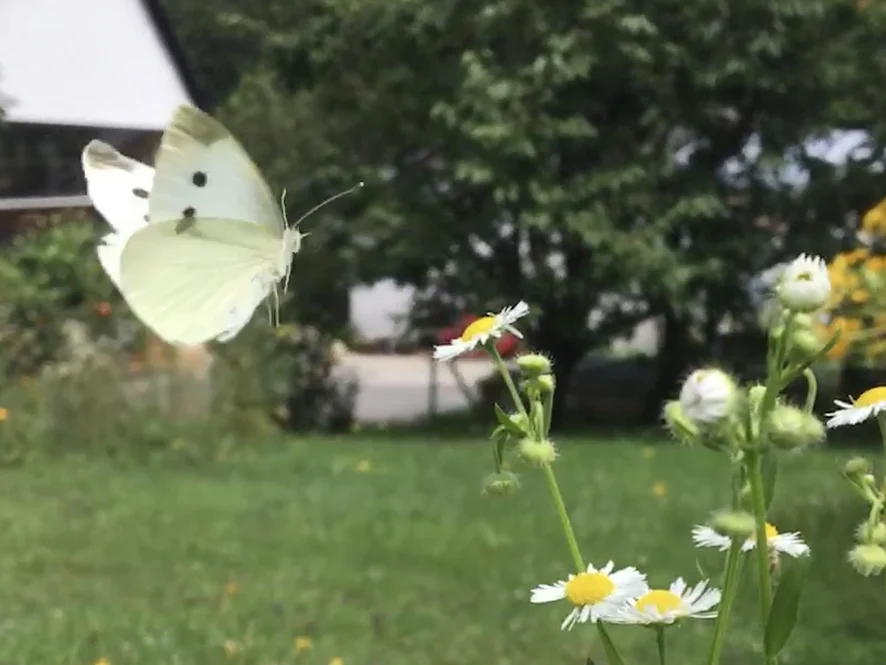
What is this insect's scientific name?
Pieris rapae
